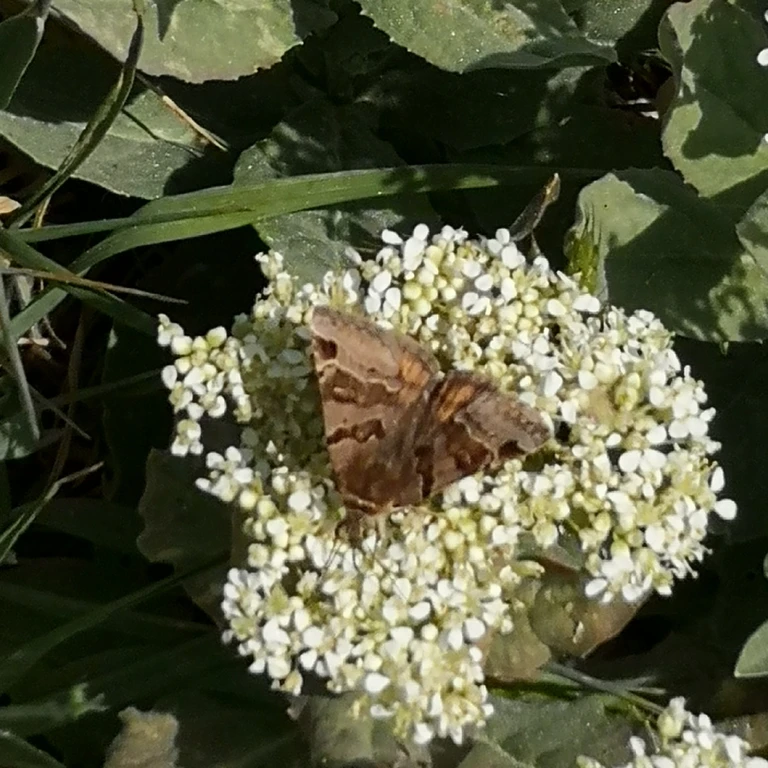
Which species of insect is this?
Euclidia glyphica
